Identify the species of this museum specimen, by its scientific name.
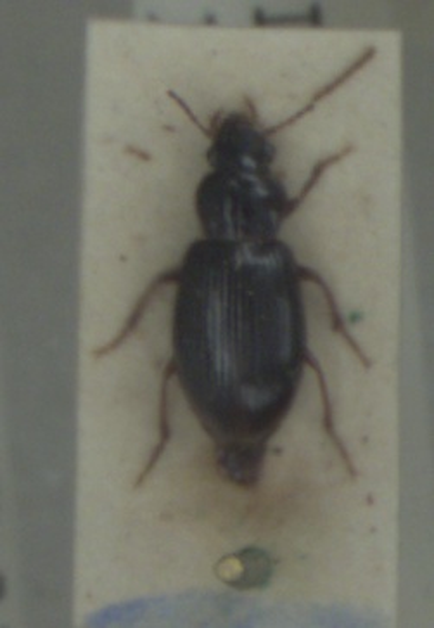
Bradycellus sharpi
